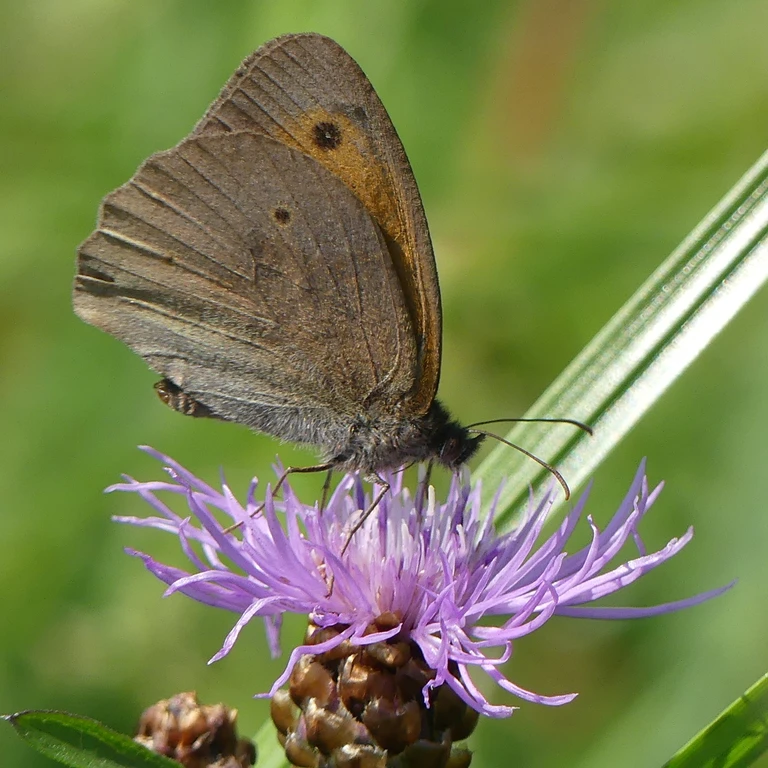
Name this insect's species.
Maniola jurtina
